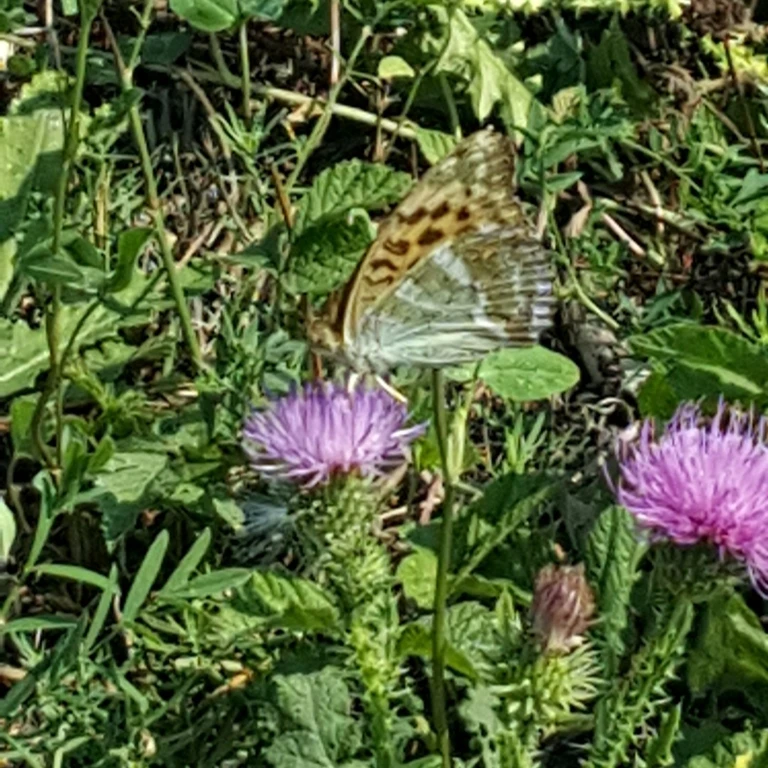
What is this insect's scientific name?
Argynnis paphia
